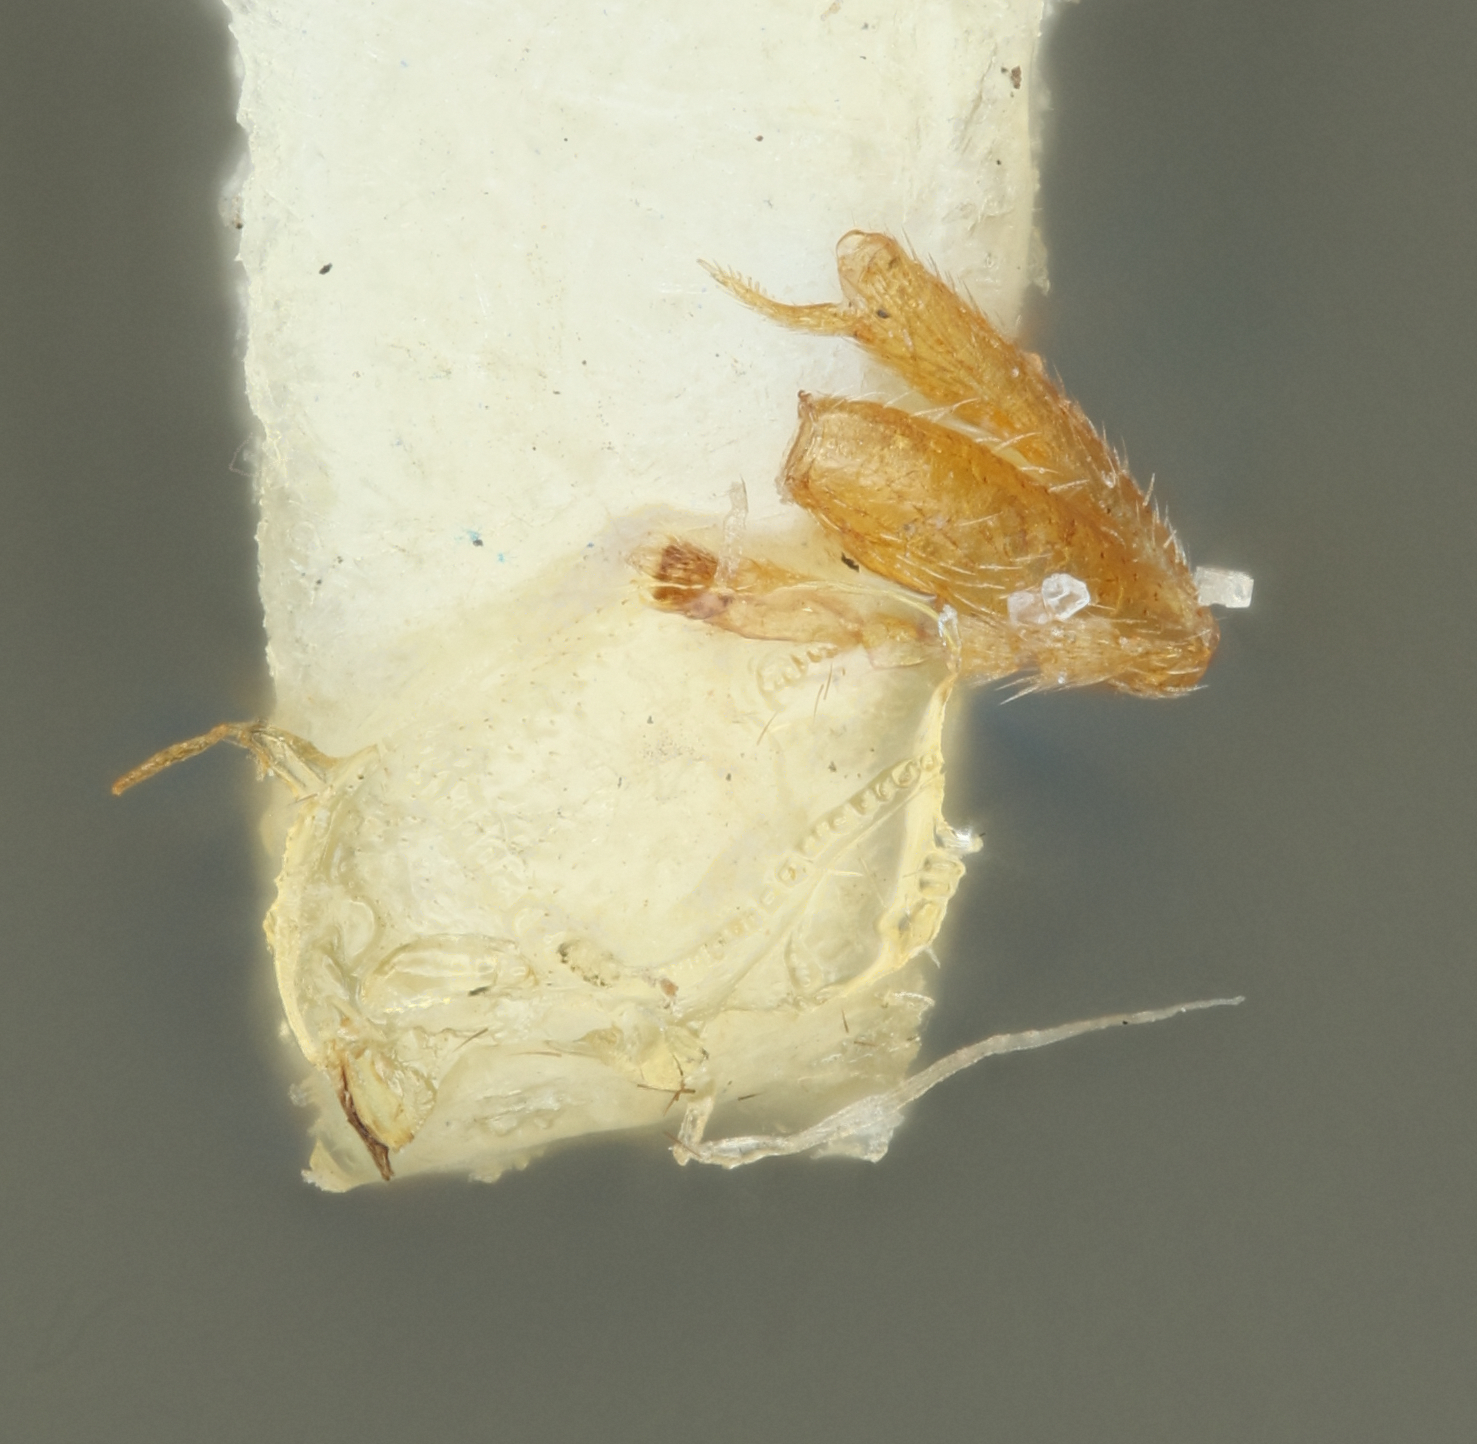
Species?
Apanteles depressus
